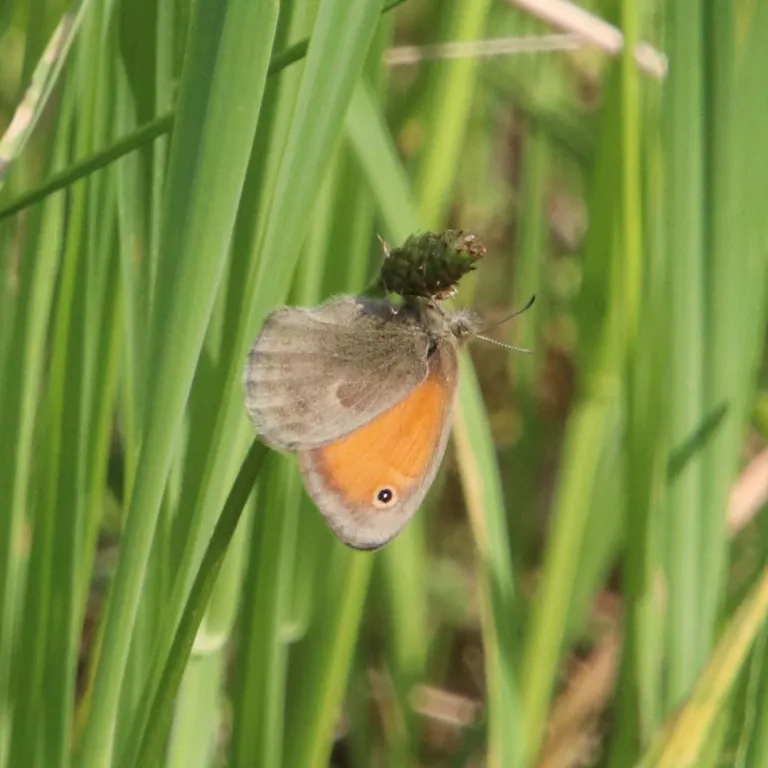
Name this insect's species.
Coenonympha pamphilus
